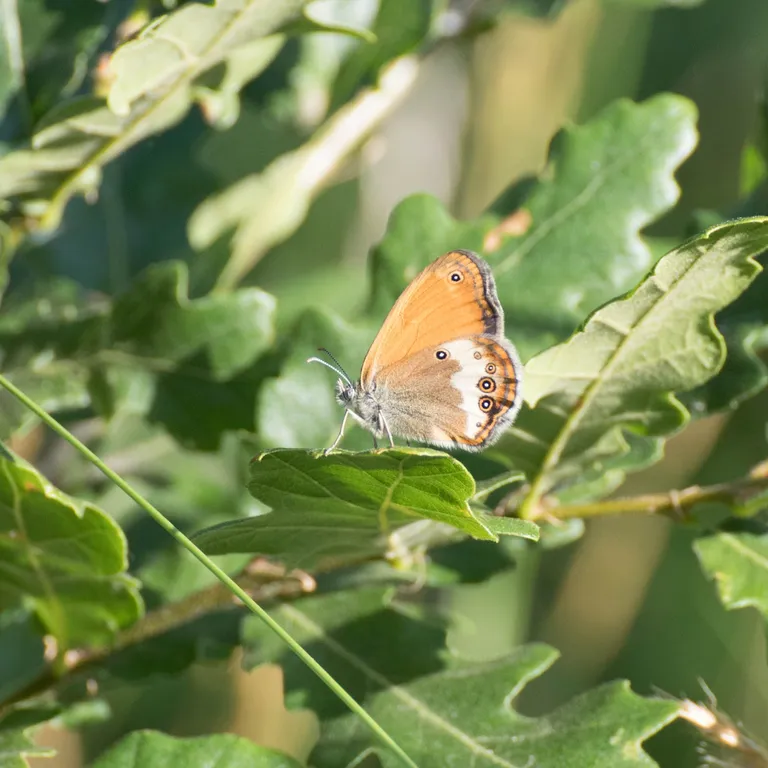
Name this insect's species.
Coenonympha arcania
